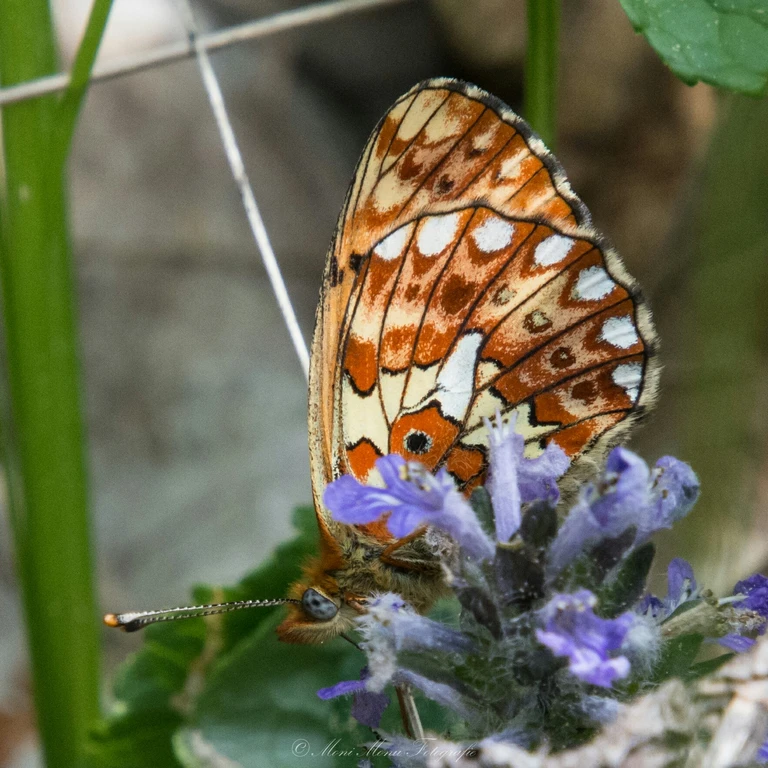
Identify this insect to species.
Boloria euphrosyne (also Clossiana euphrosyne)
